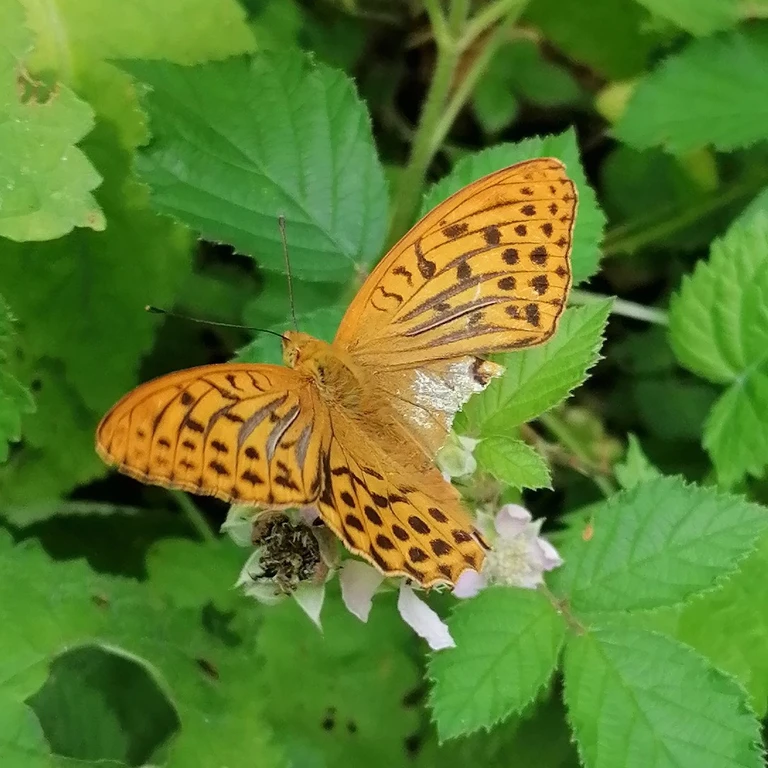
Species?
Argynnis paphia
